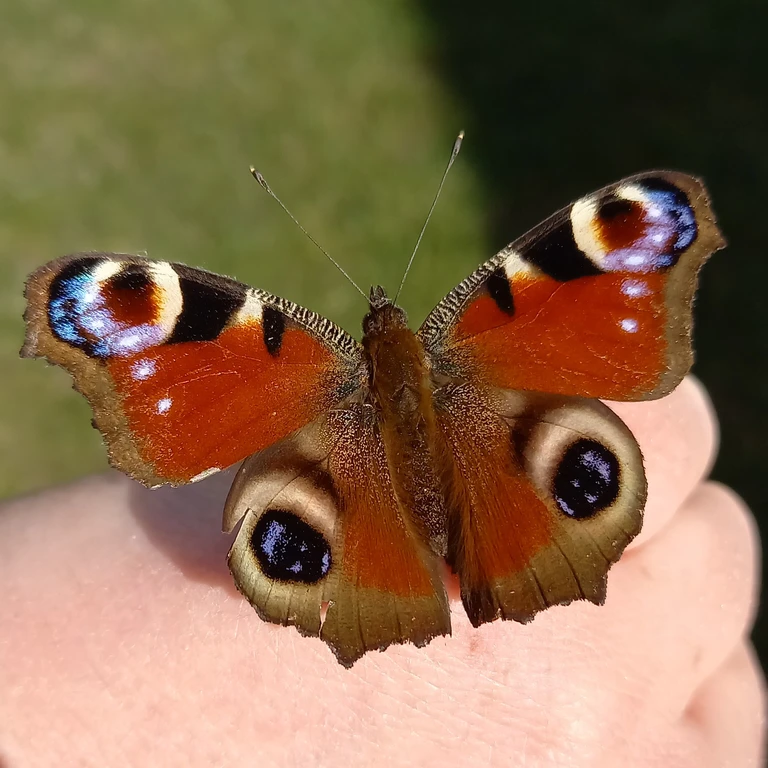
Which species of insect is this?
Aglais io
